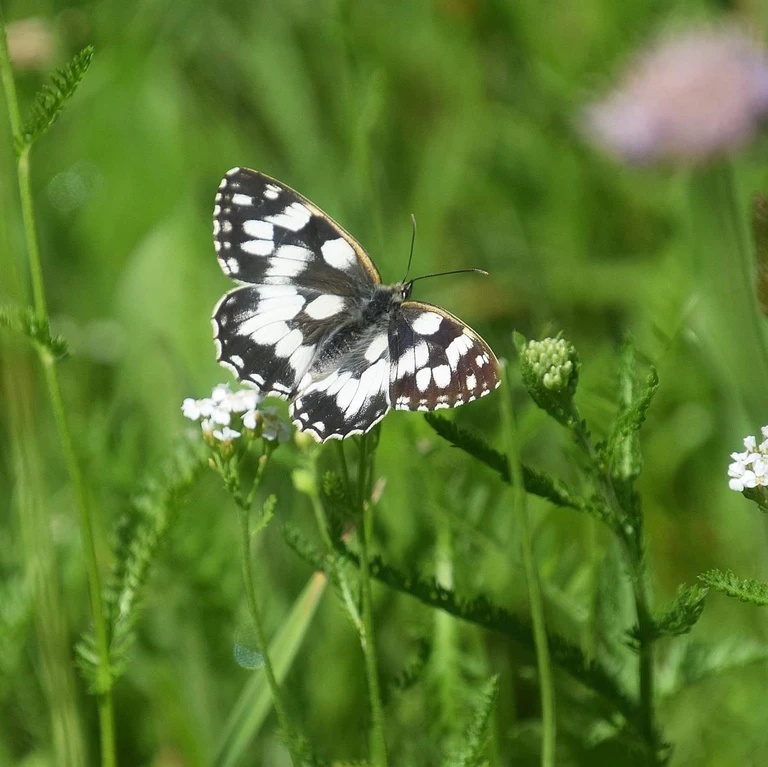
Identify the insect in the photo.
Melanargia galathea
